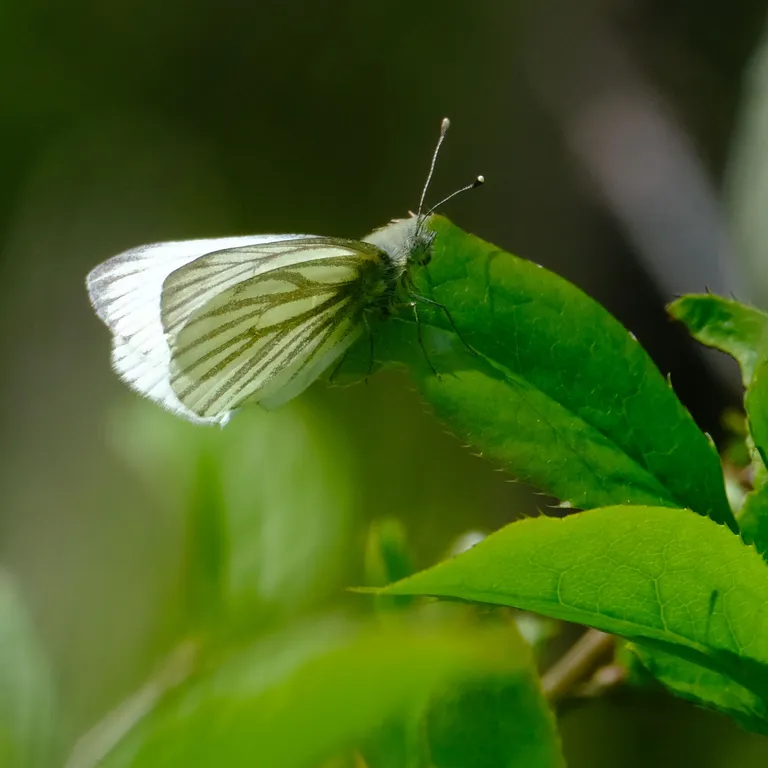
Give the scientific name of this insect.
Pieris napi
